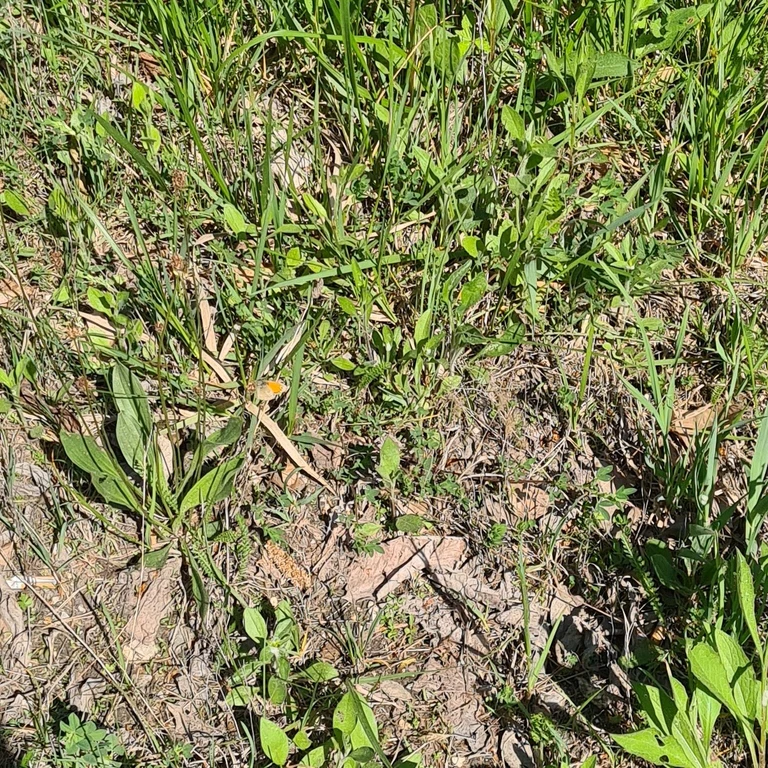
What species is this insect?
Coenonympha pamphilus
